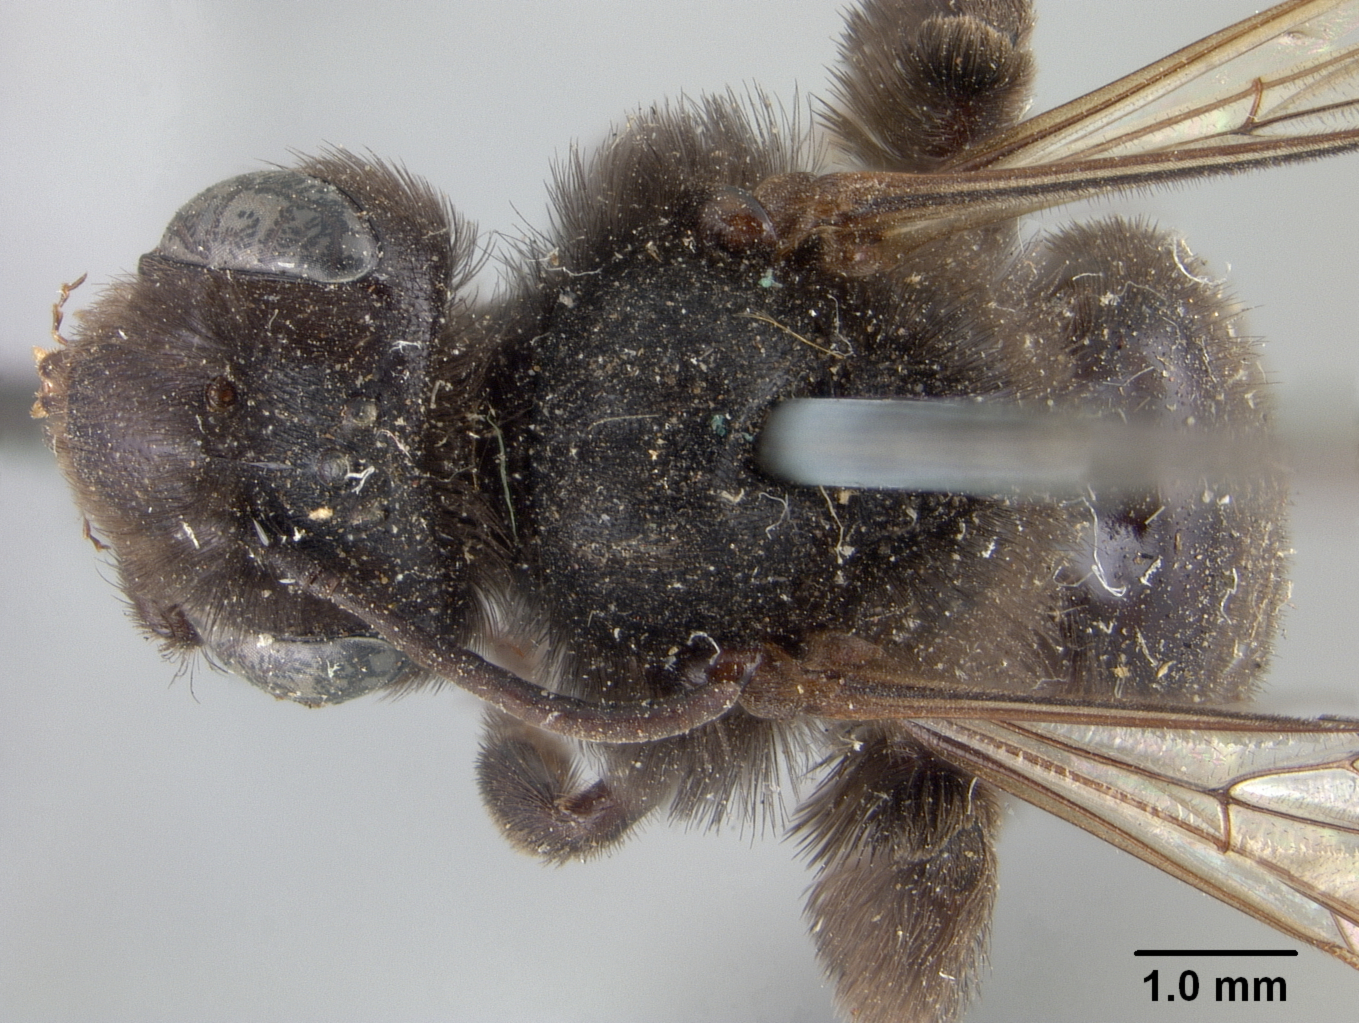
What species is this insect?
Andrena nigerrima
